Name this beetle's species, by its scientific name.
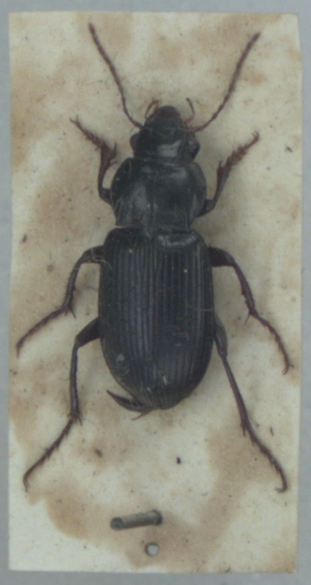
Amara aulica
